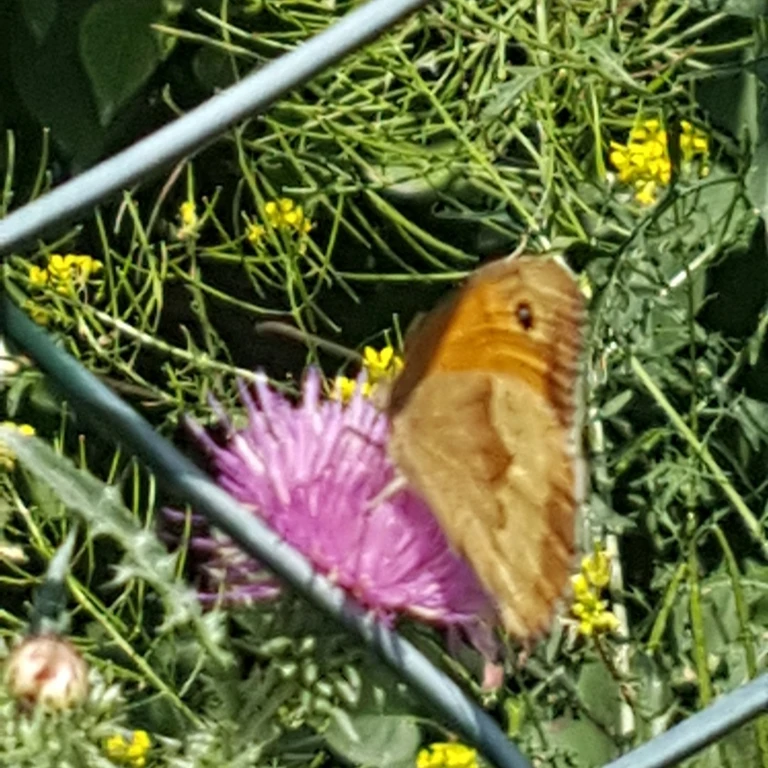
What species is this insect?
Maniola jurtina
